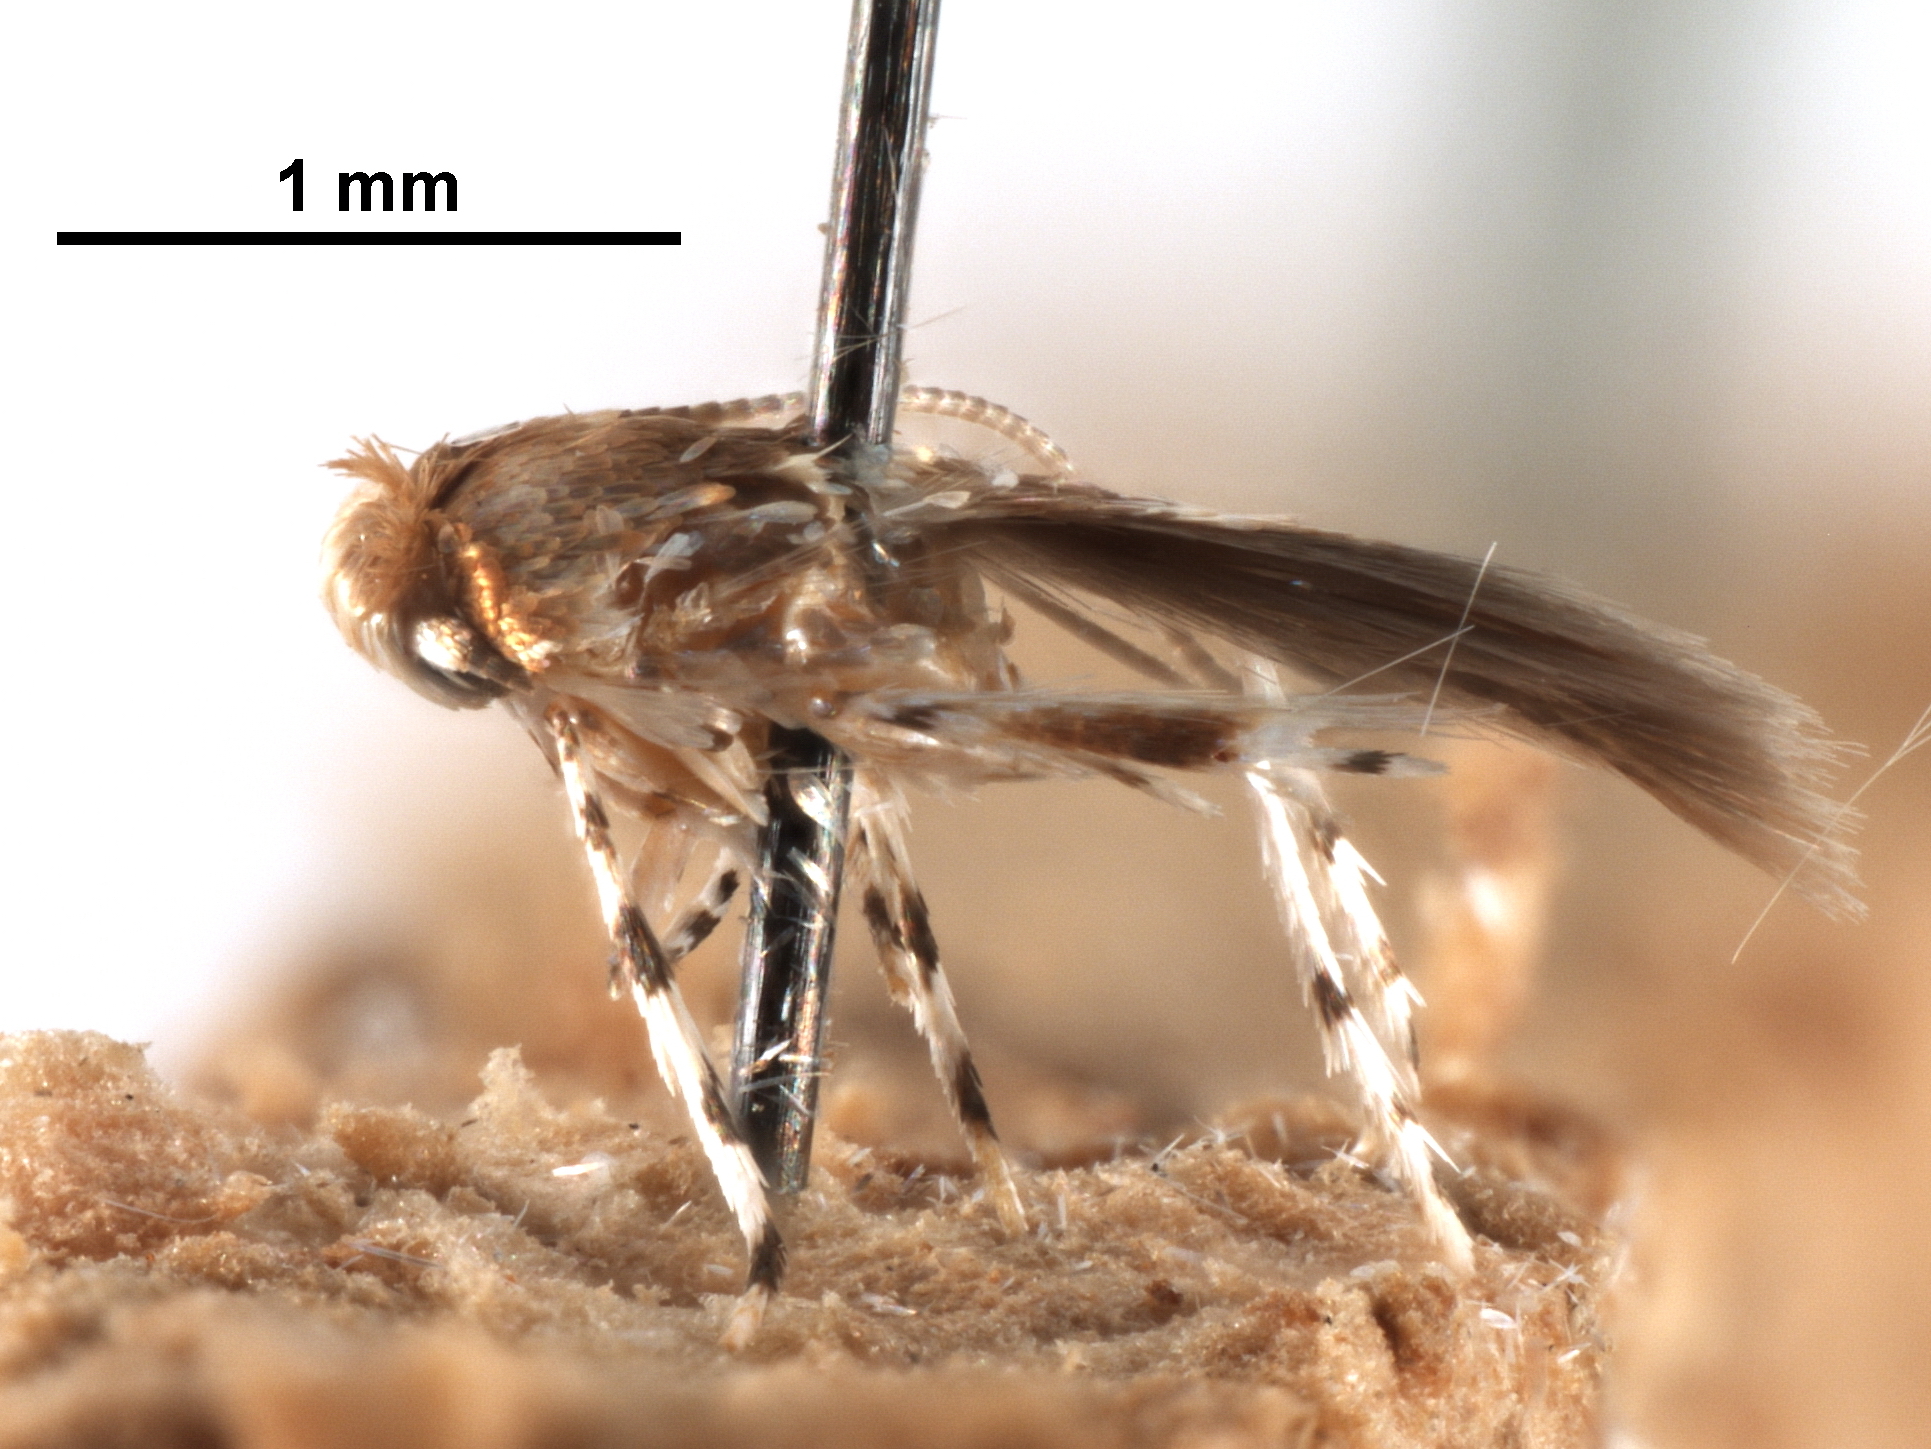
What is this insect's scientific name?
Phyllonorycter stigmaphyllae
